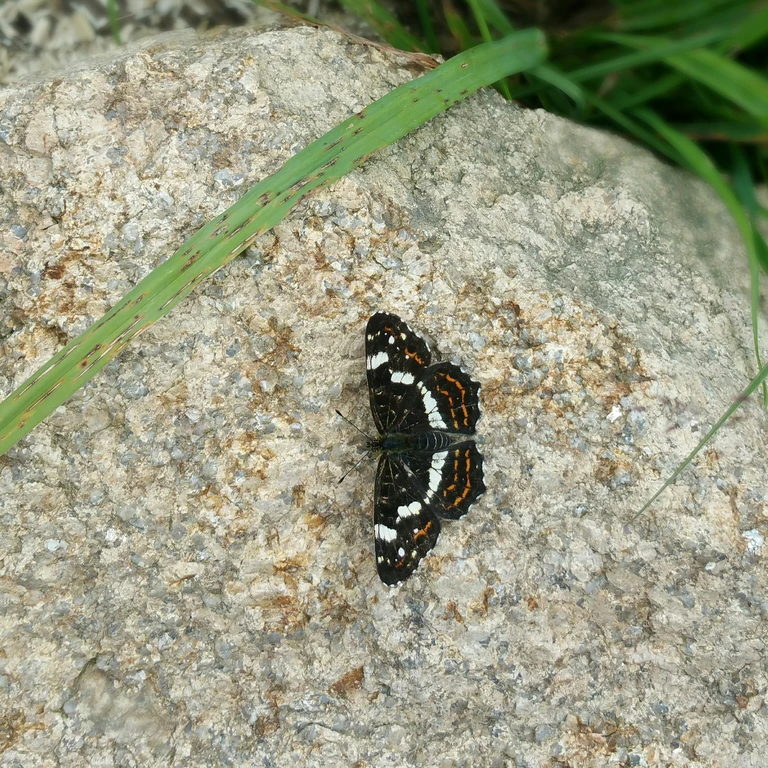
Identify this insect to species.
Araschnia levana
